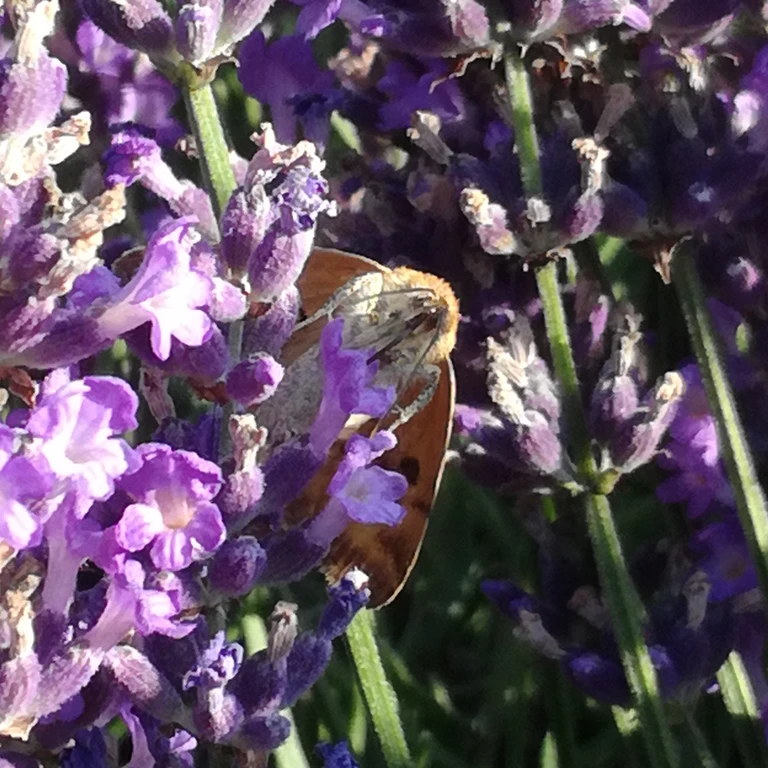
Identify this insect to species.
Euclidia glyphica
